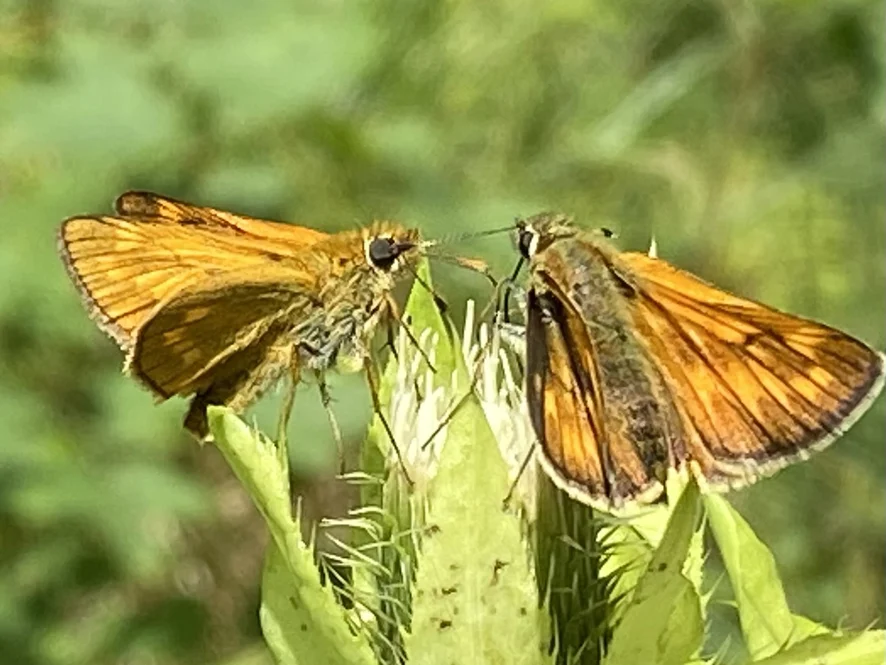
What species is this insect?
Ochlodes sylvanus (also Ochlodes venata)
